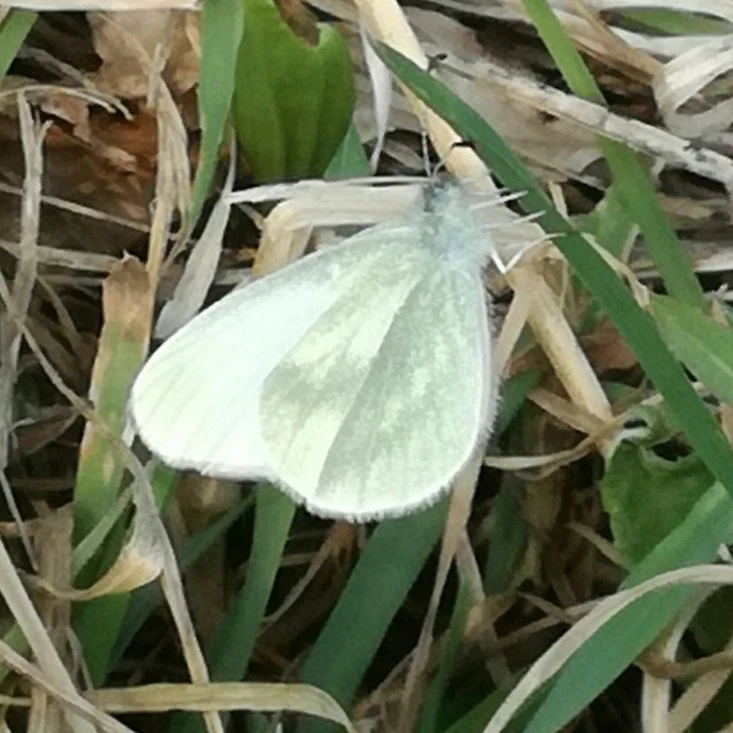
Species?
Leptidea sinapis/juvernica
